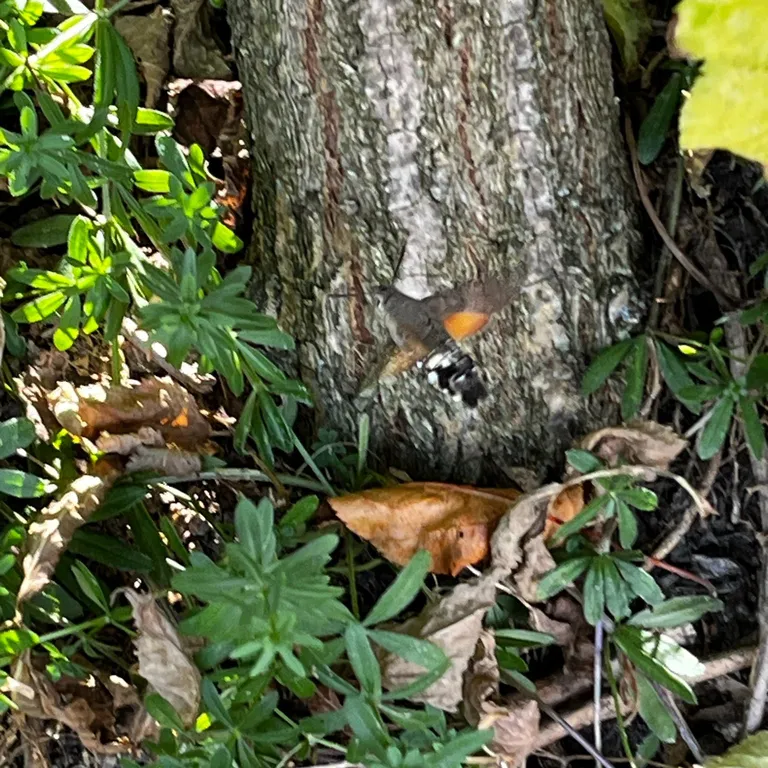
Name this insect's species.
Macroglossum stellatarum
